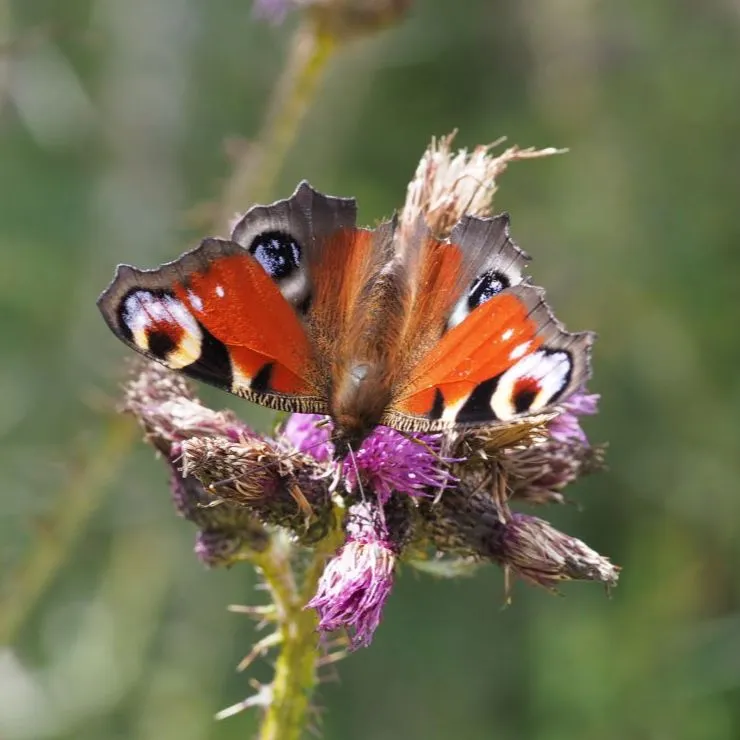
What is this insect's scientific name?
Aglais io
